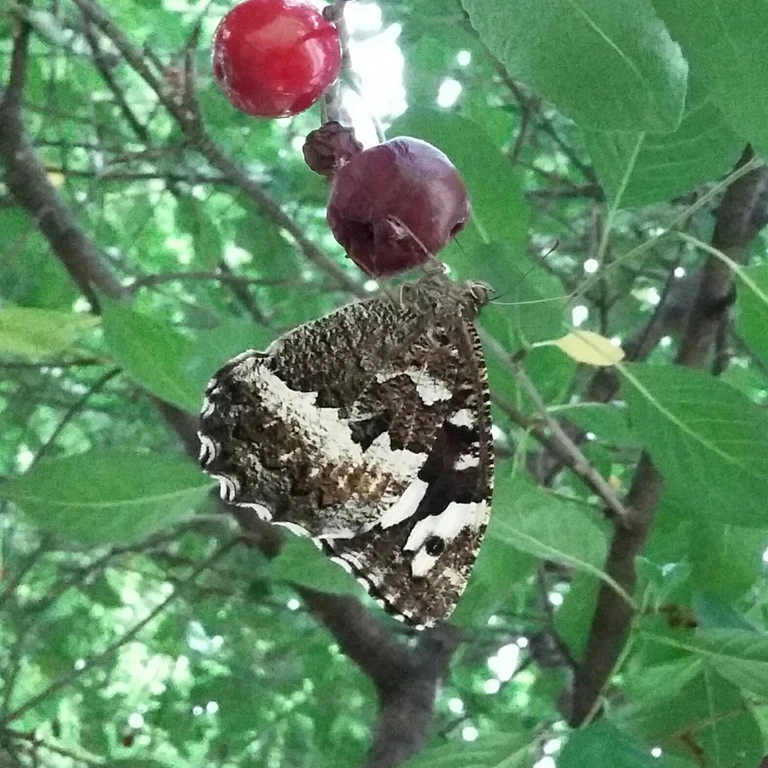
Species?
Brintesia circe
